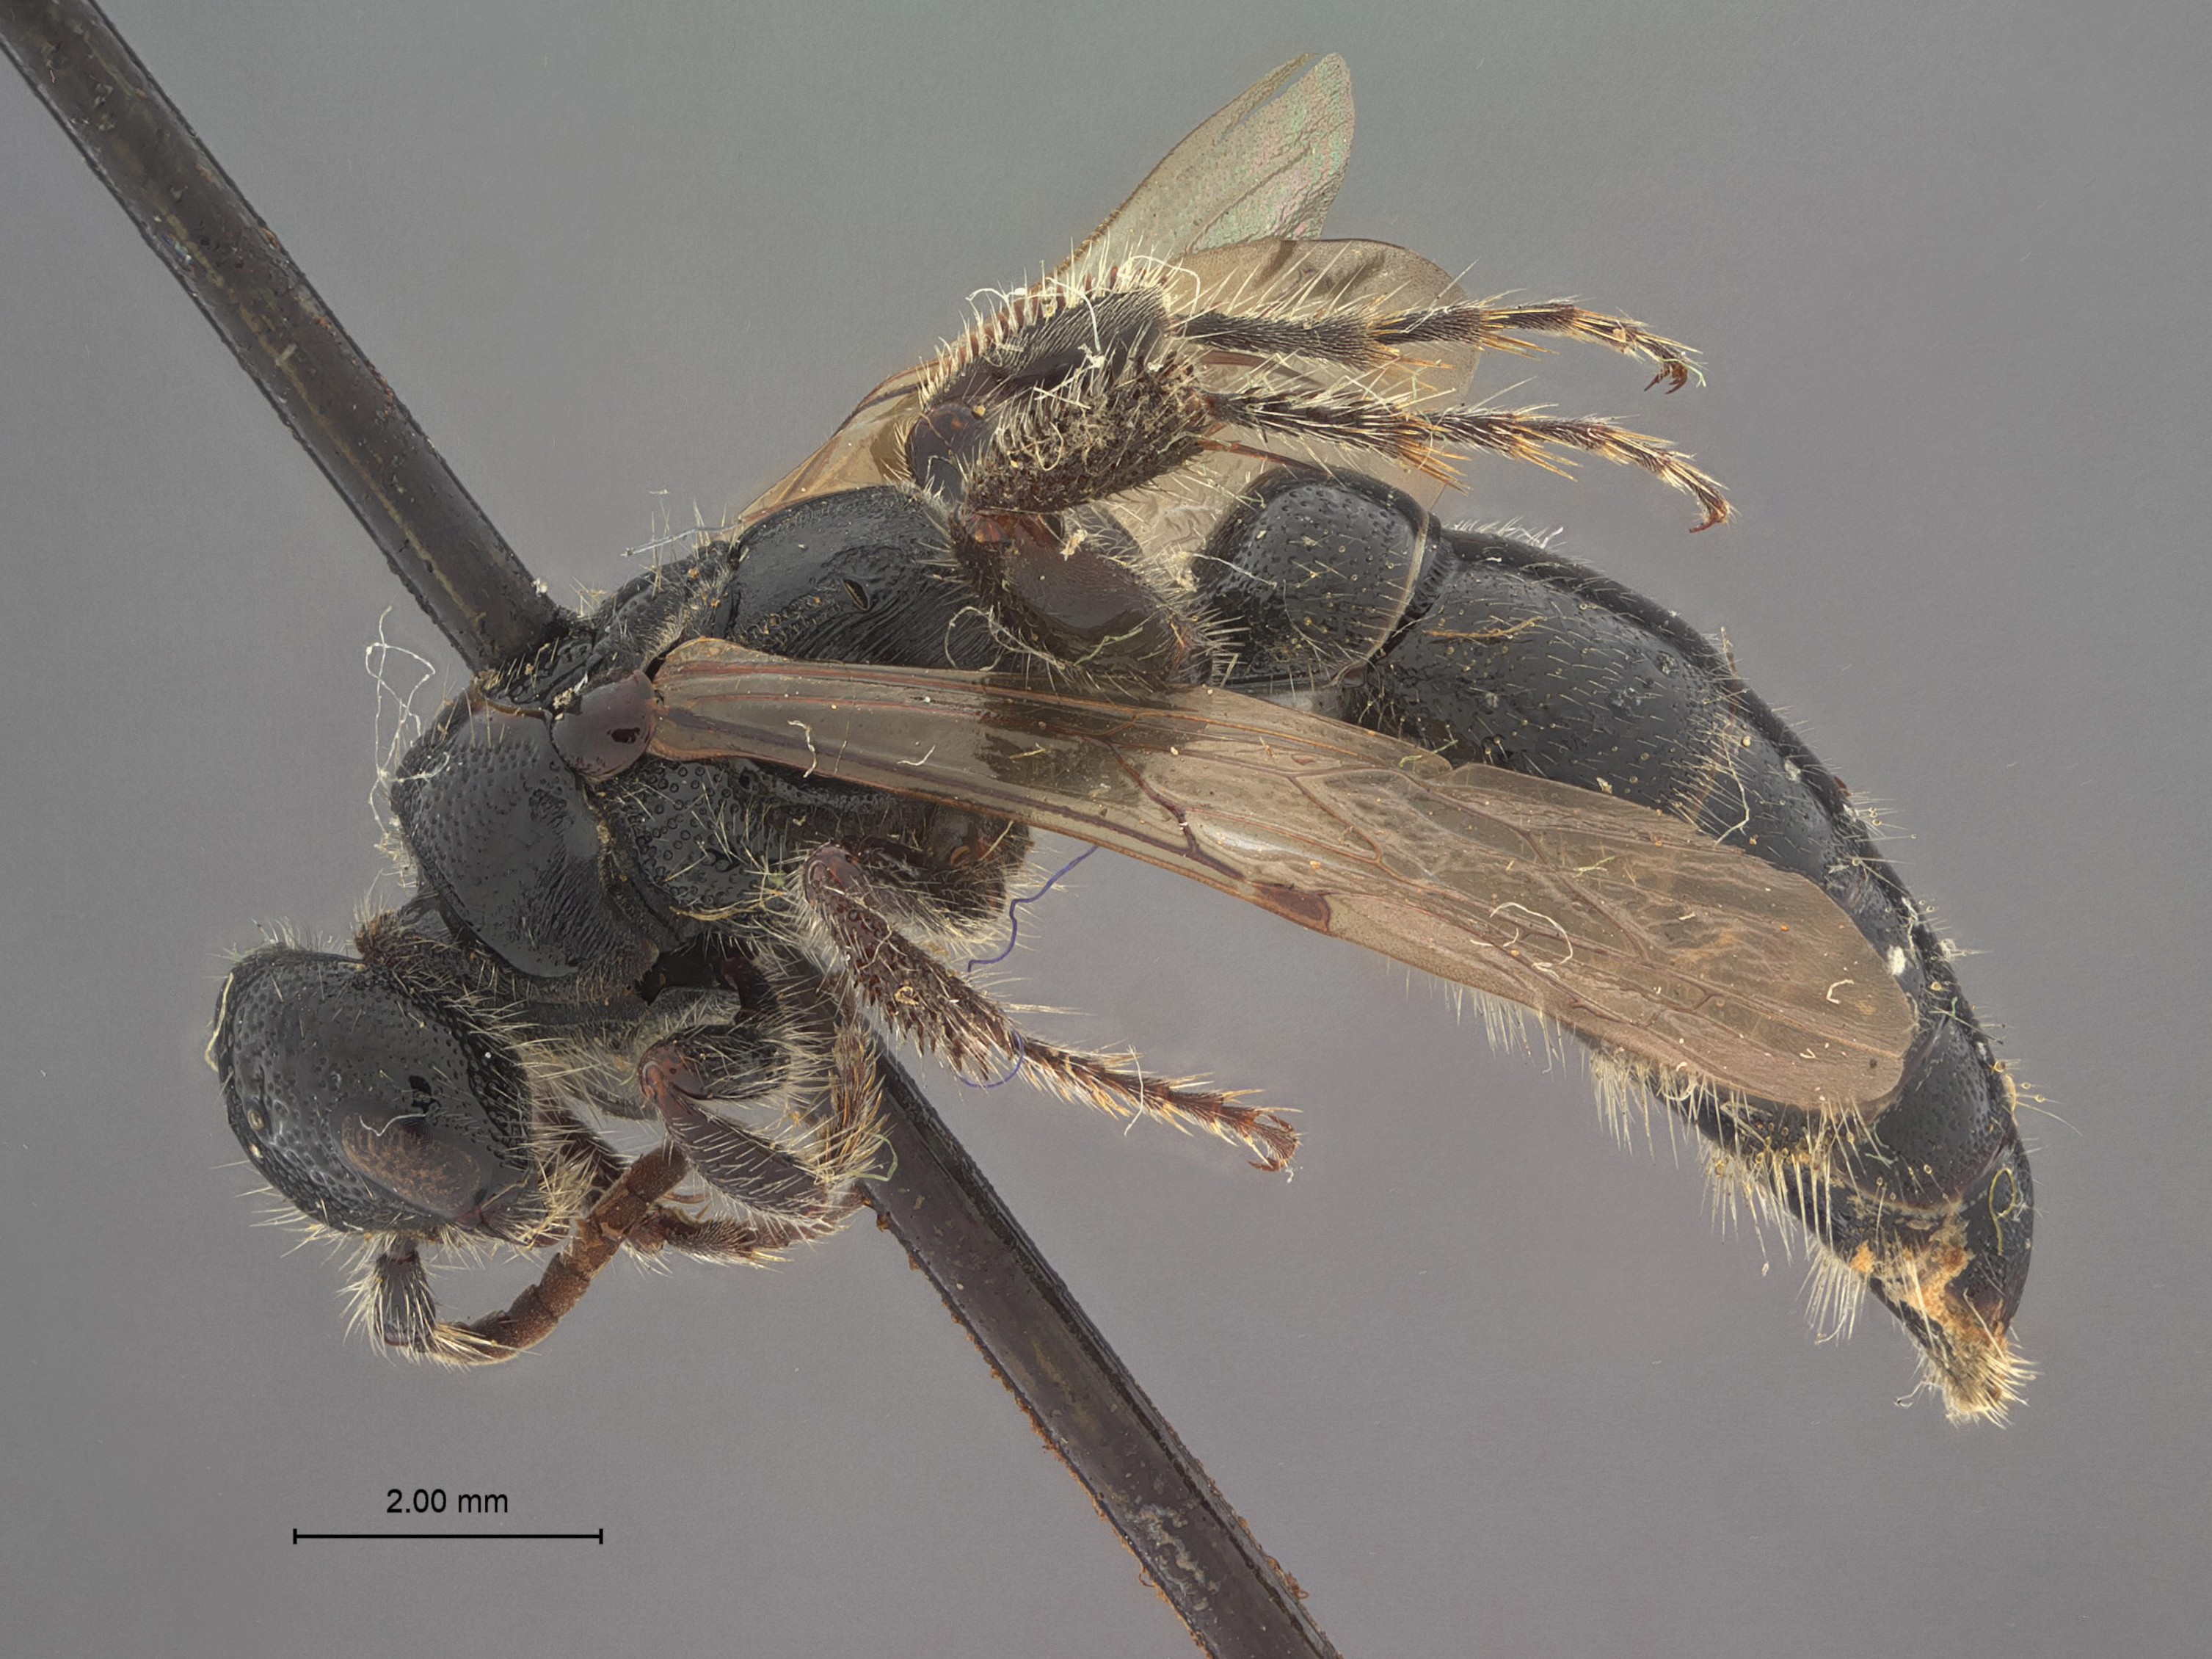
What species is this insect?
Tiphia raui
